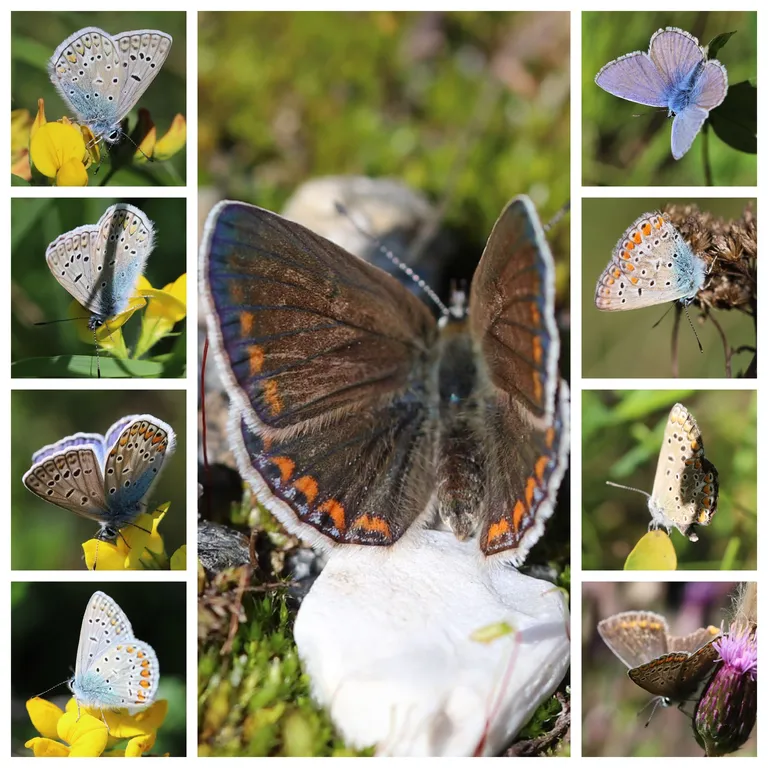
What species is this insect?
Polyommatus icarus
